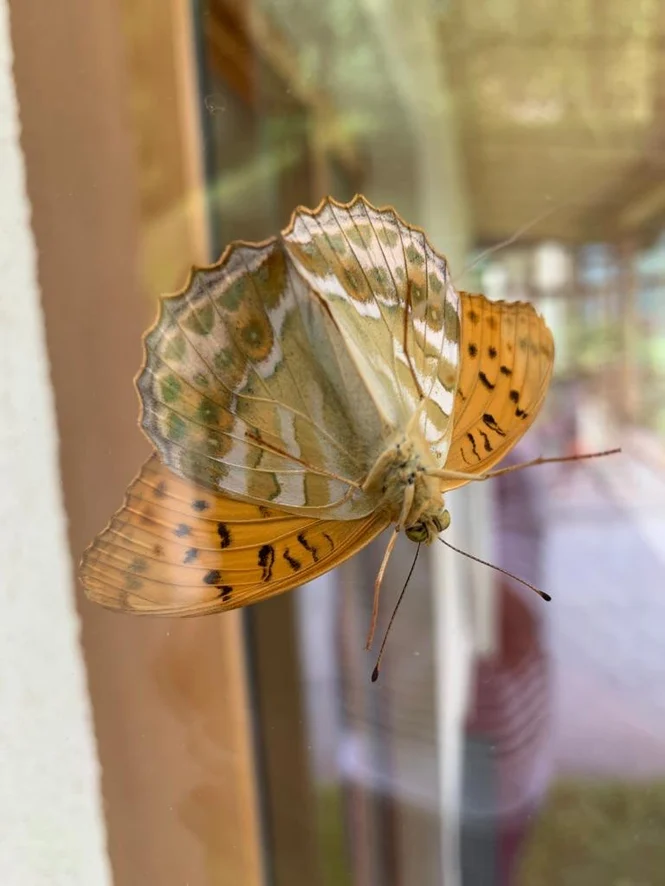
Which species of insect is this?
Argynnis paphia
